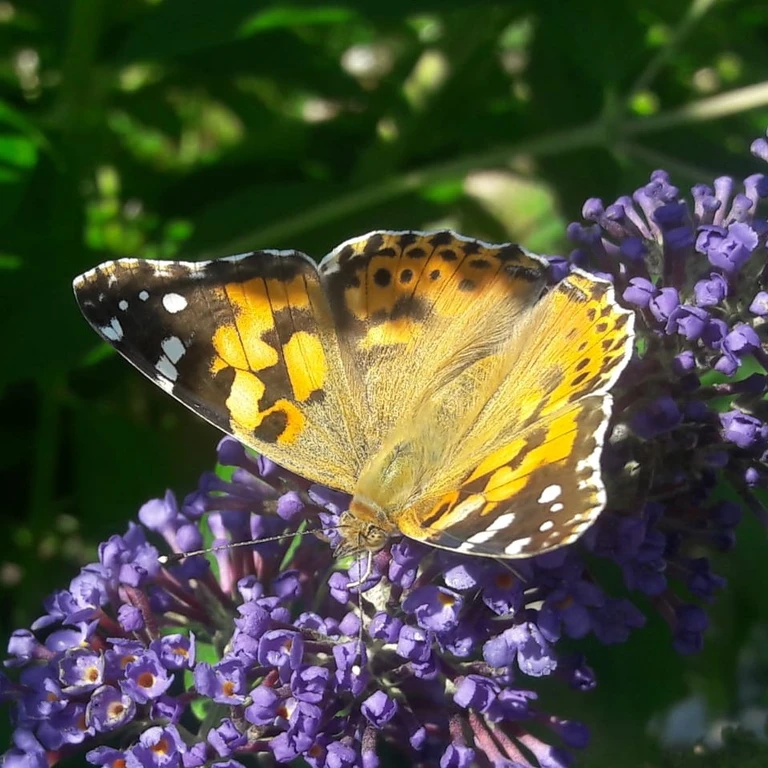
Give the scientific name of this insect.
Vanessa cardui
